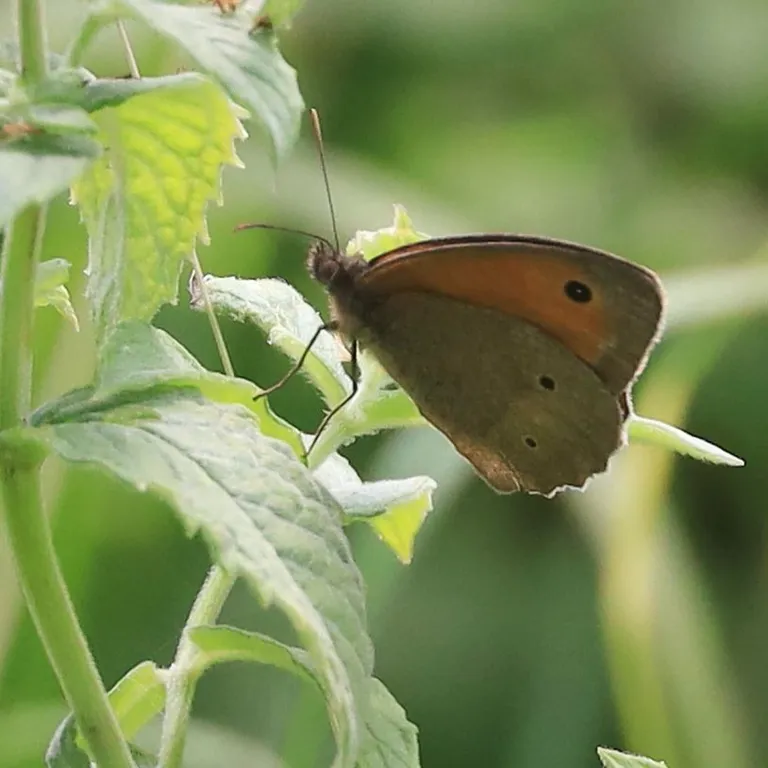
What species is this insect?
Maniola jurtina
